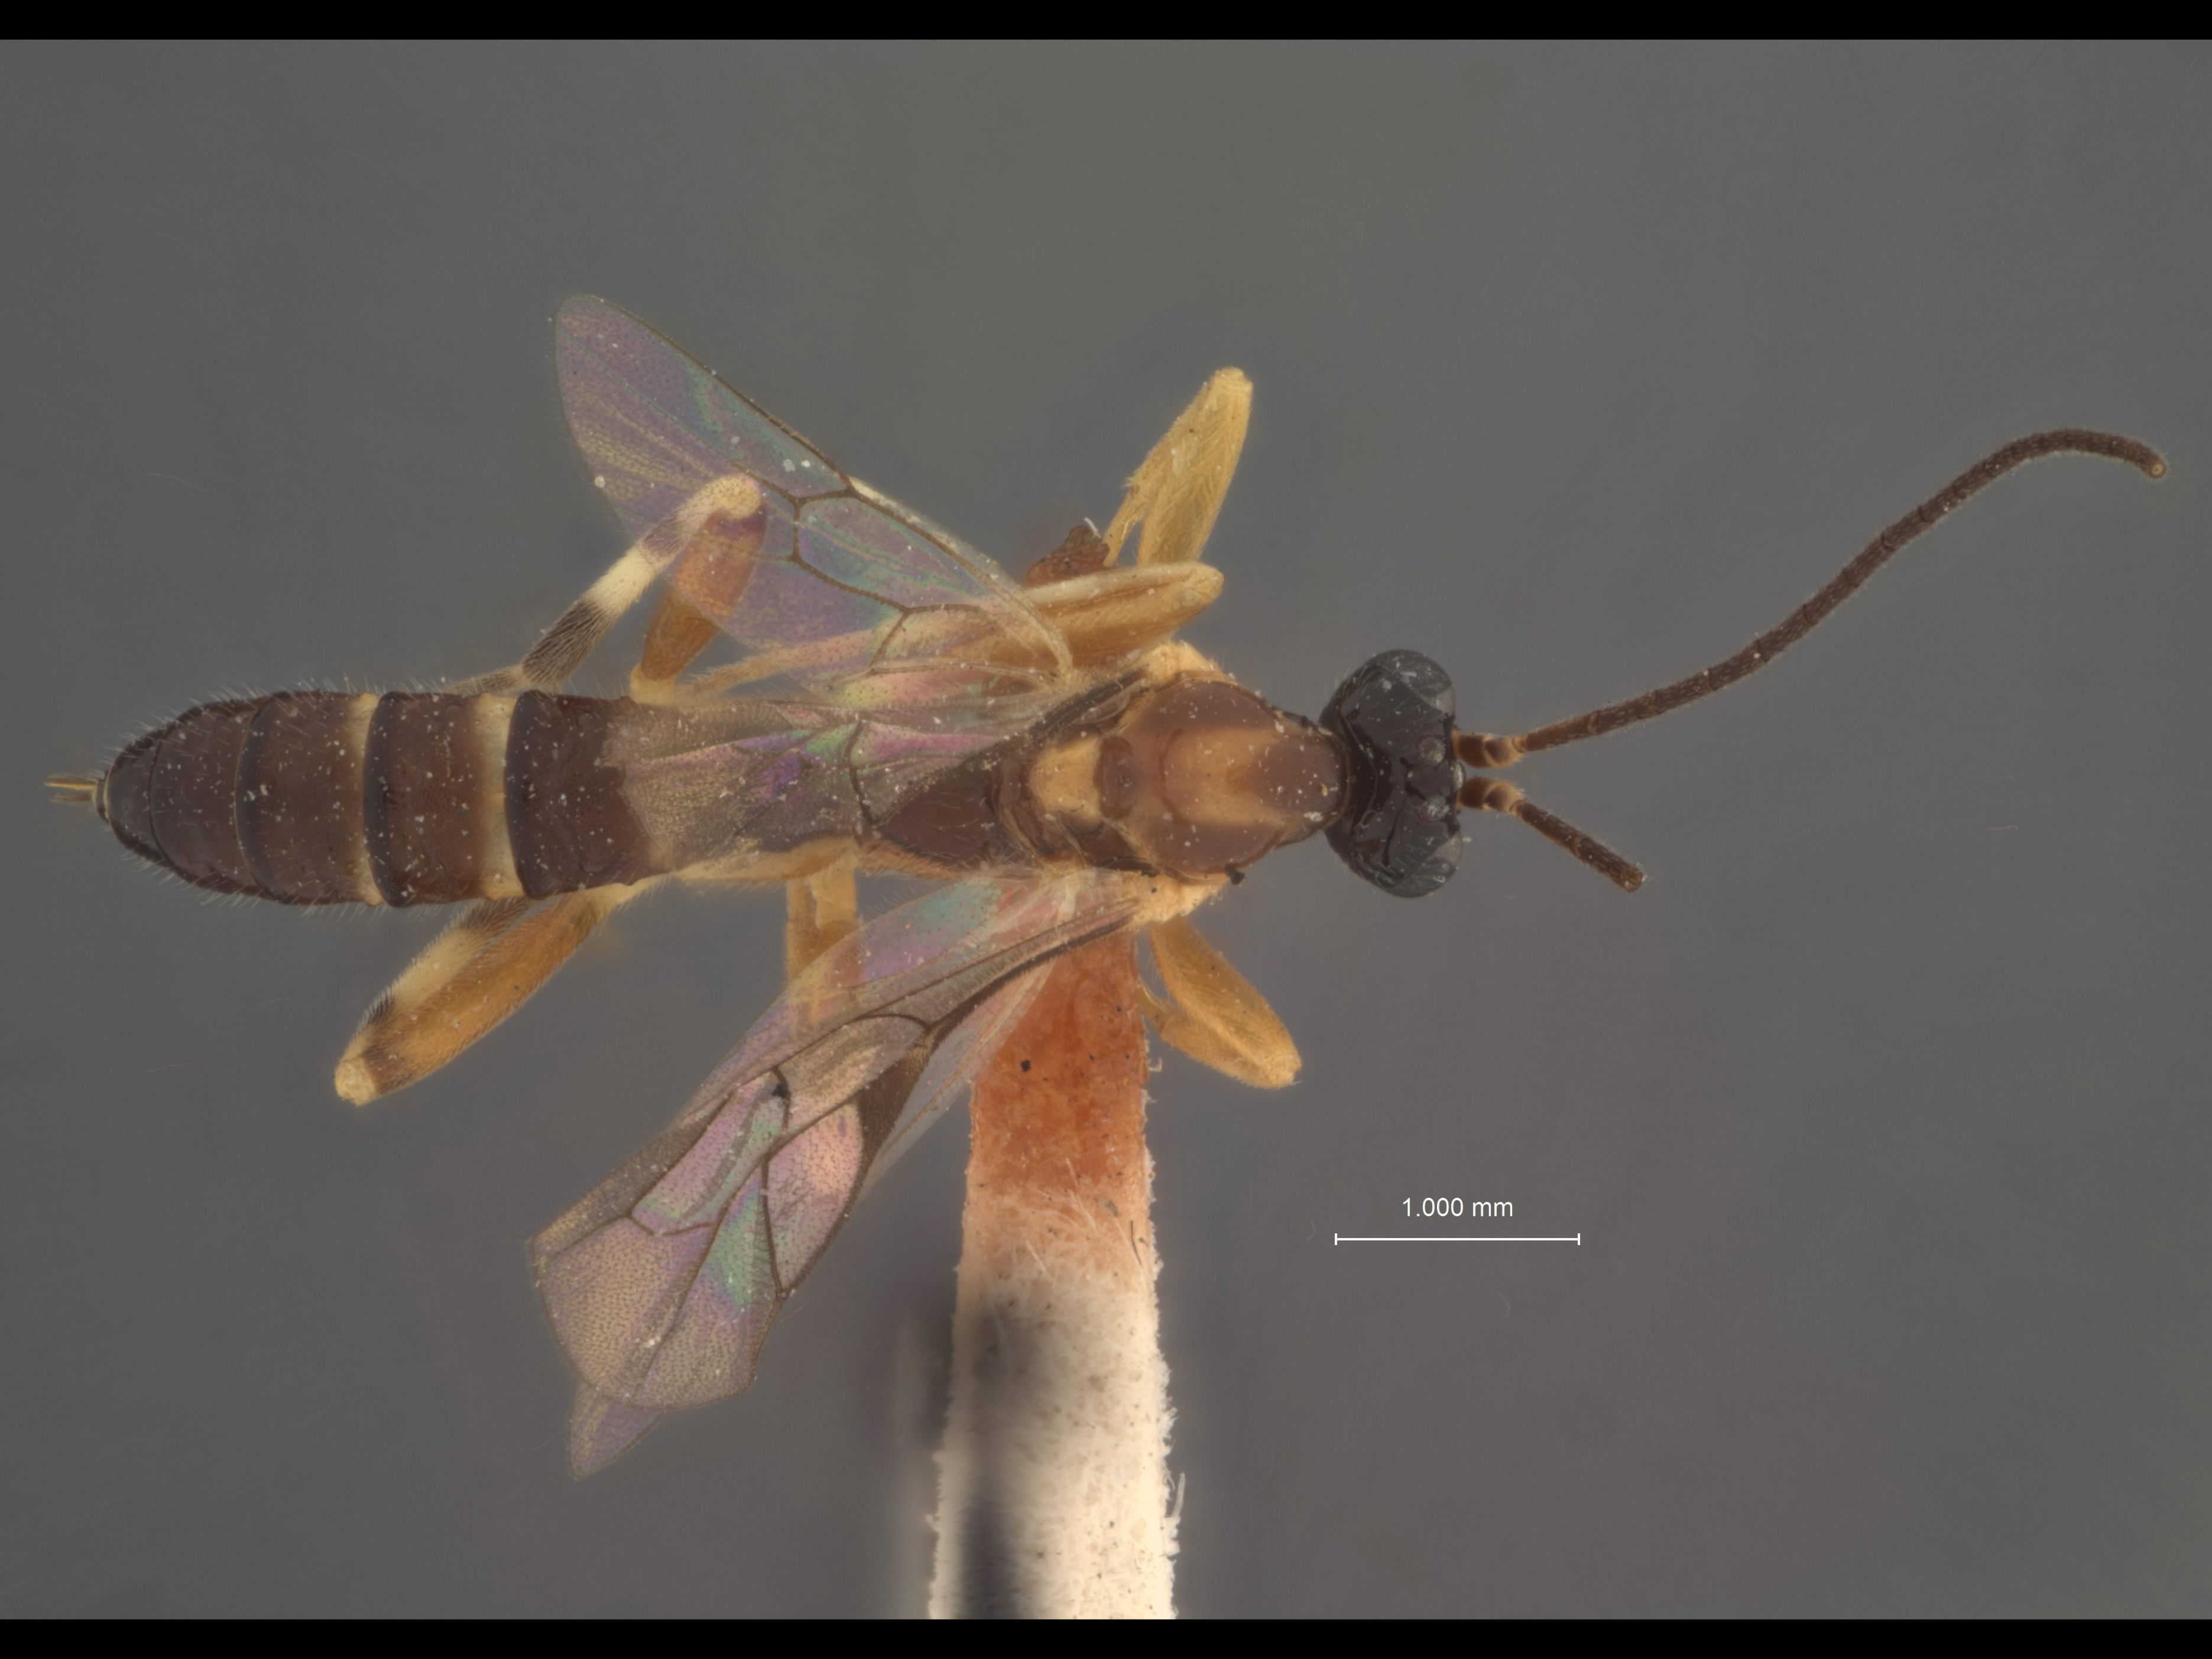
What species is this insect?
Polysphincta braucheri
